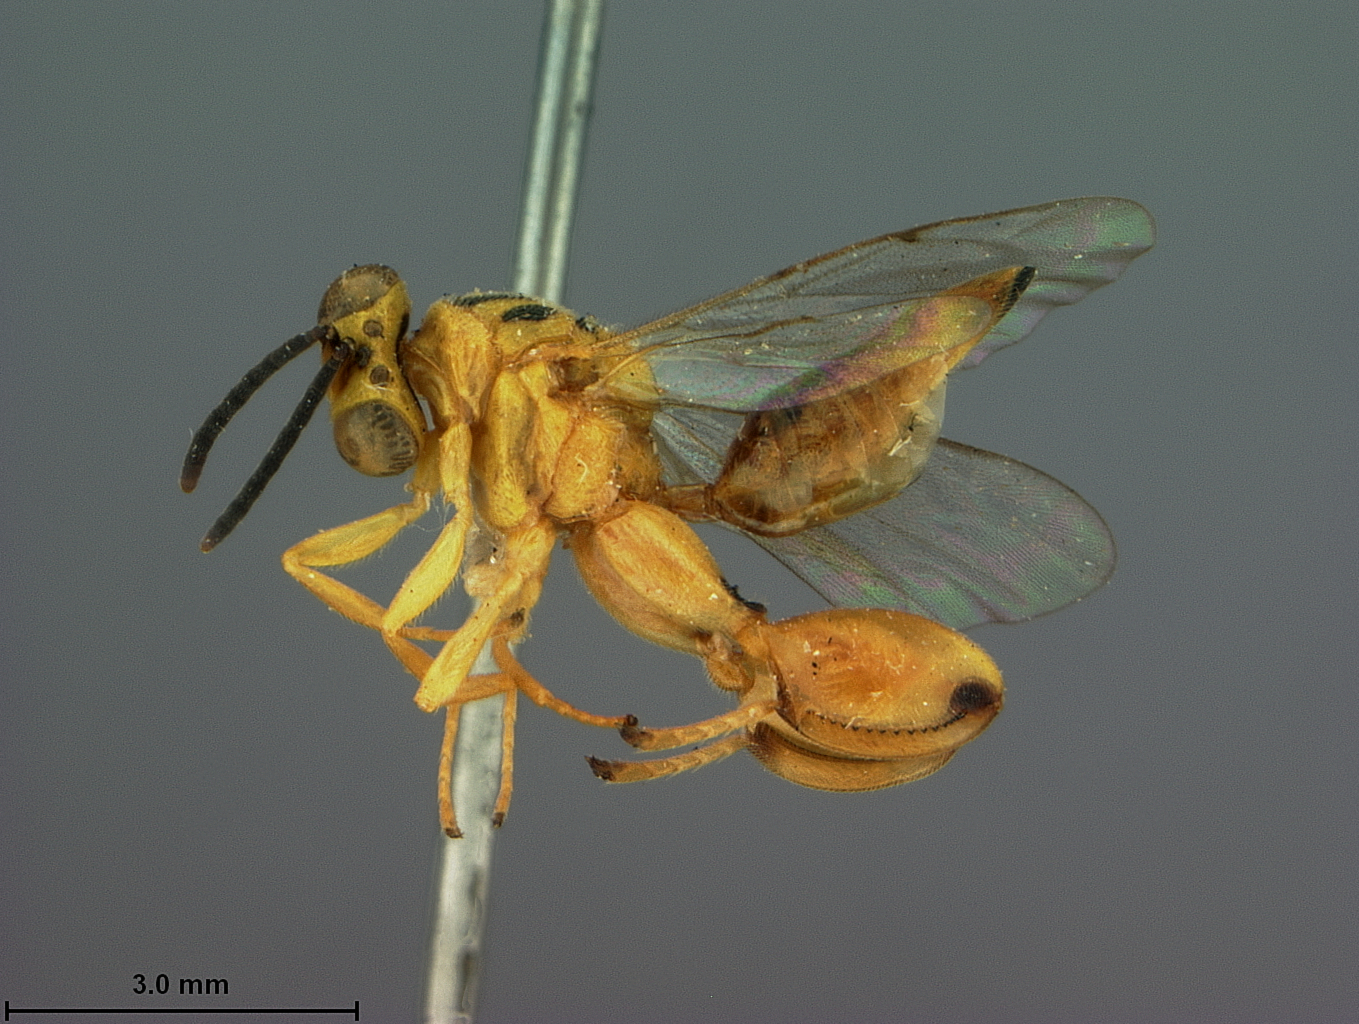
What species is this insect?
Spilochalcis fulleri
